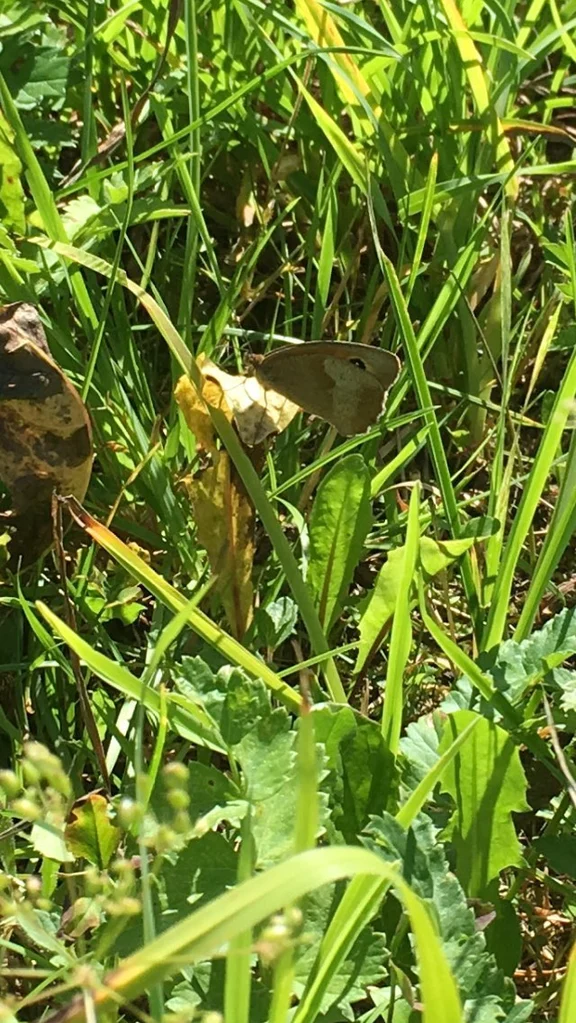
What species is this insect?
Maniola jurtina
